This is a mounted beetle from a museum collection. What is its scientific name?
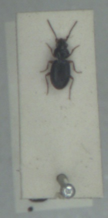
Bembidion mannerheimii
